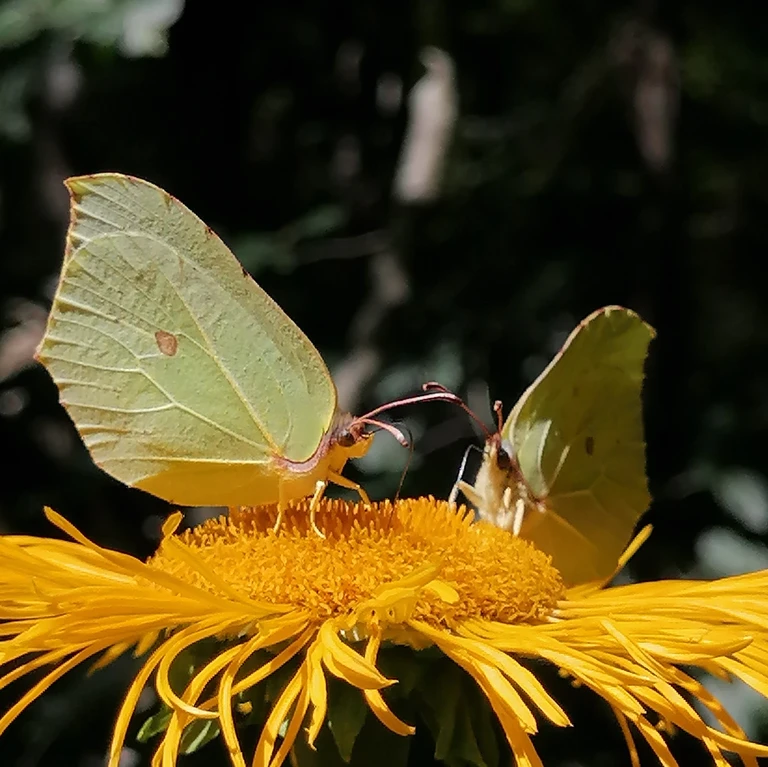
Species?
Gonepteryx rhamni
